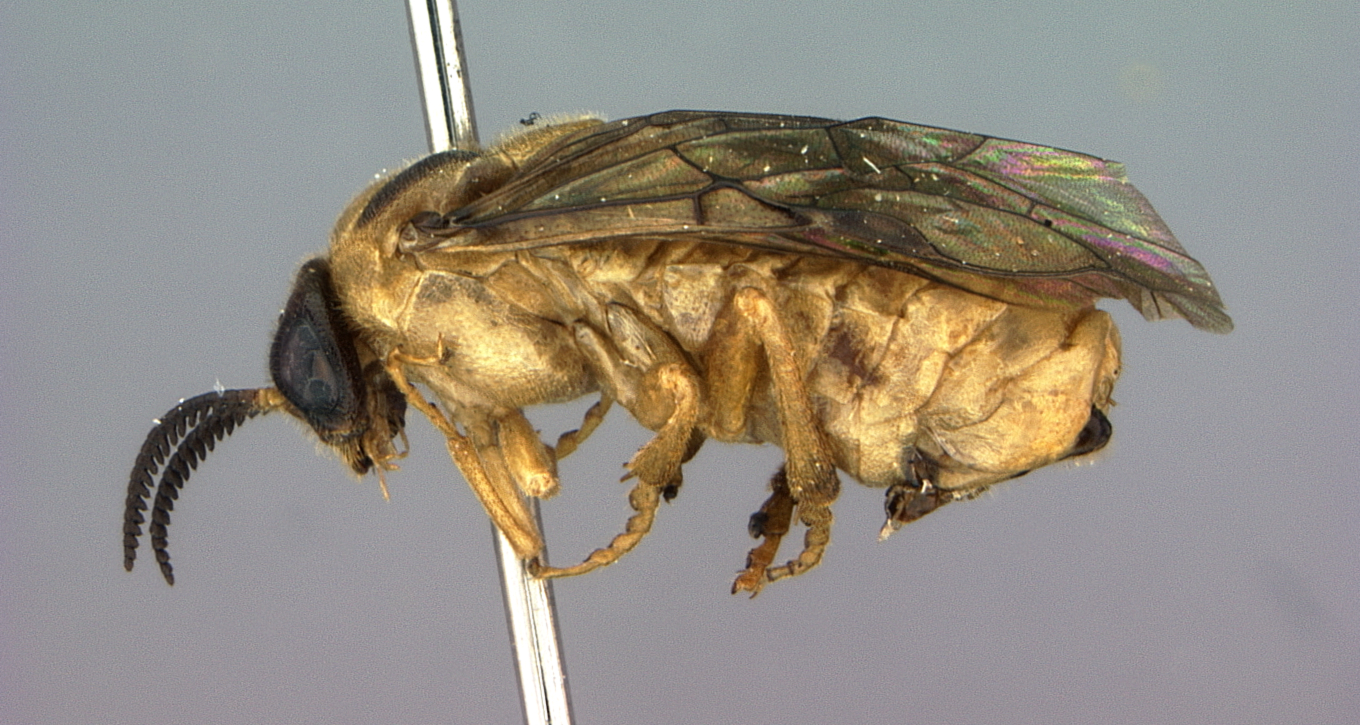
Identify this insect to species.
Gilpinia ghanii
